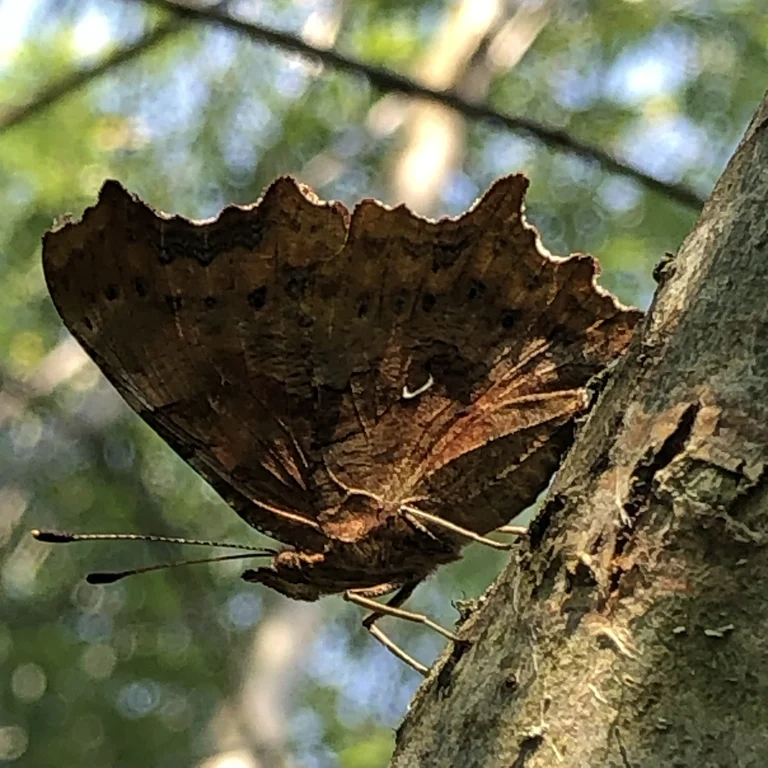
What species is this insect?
Polygonia c-album
